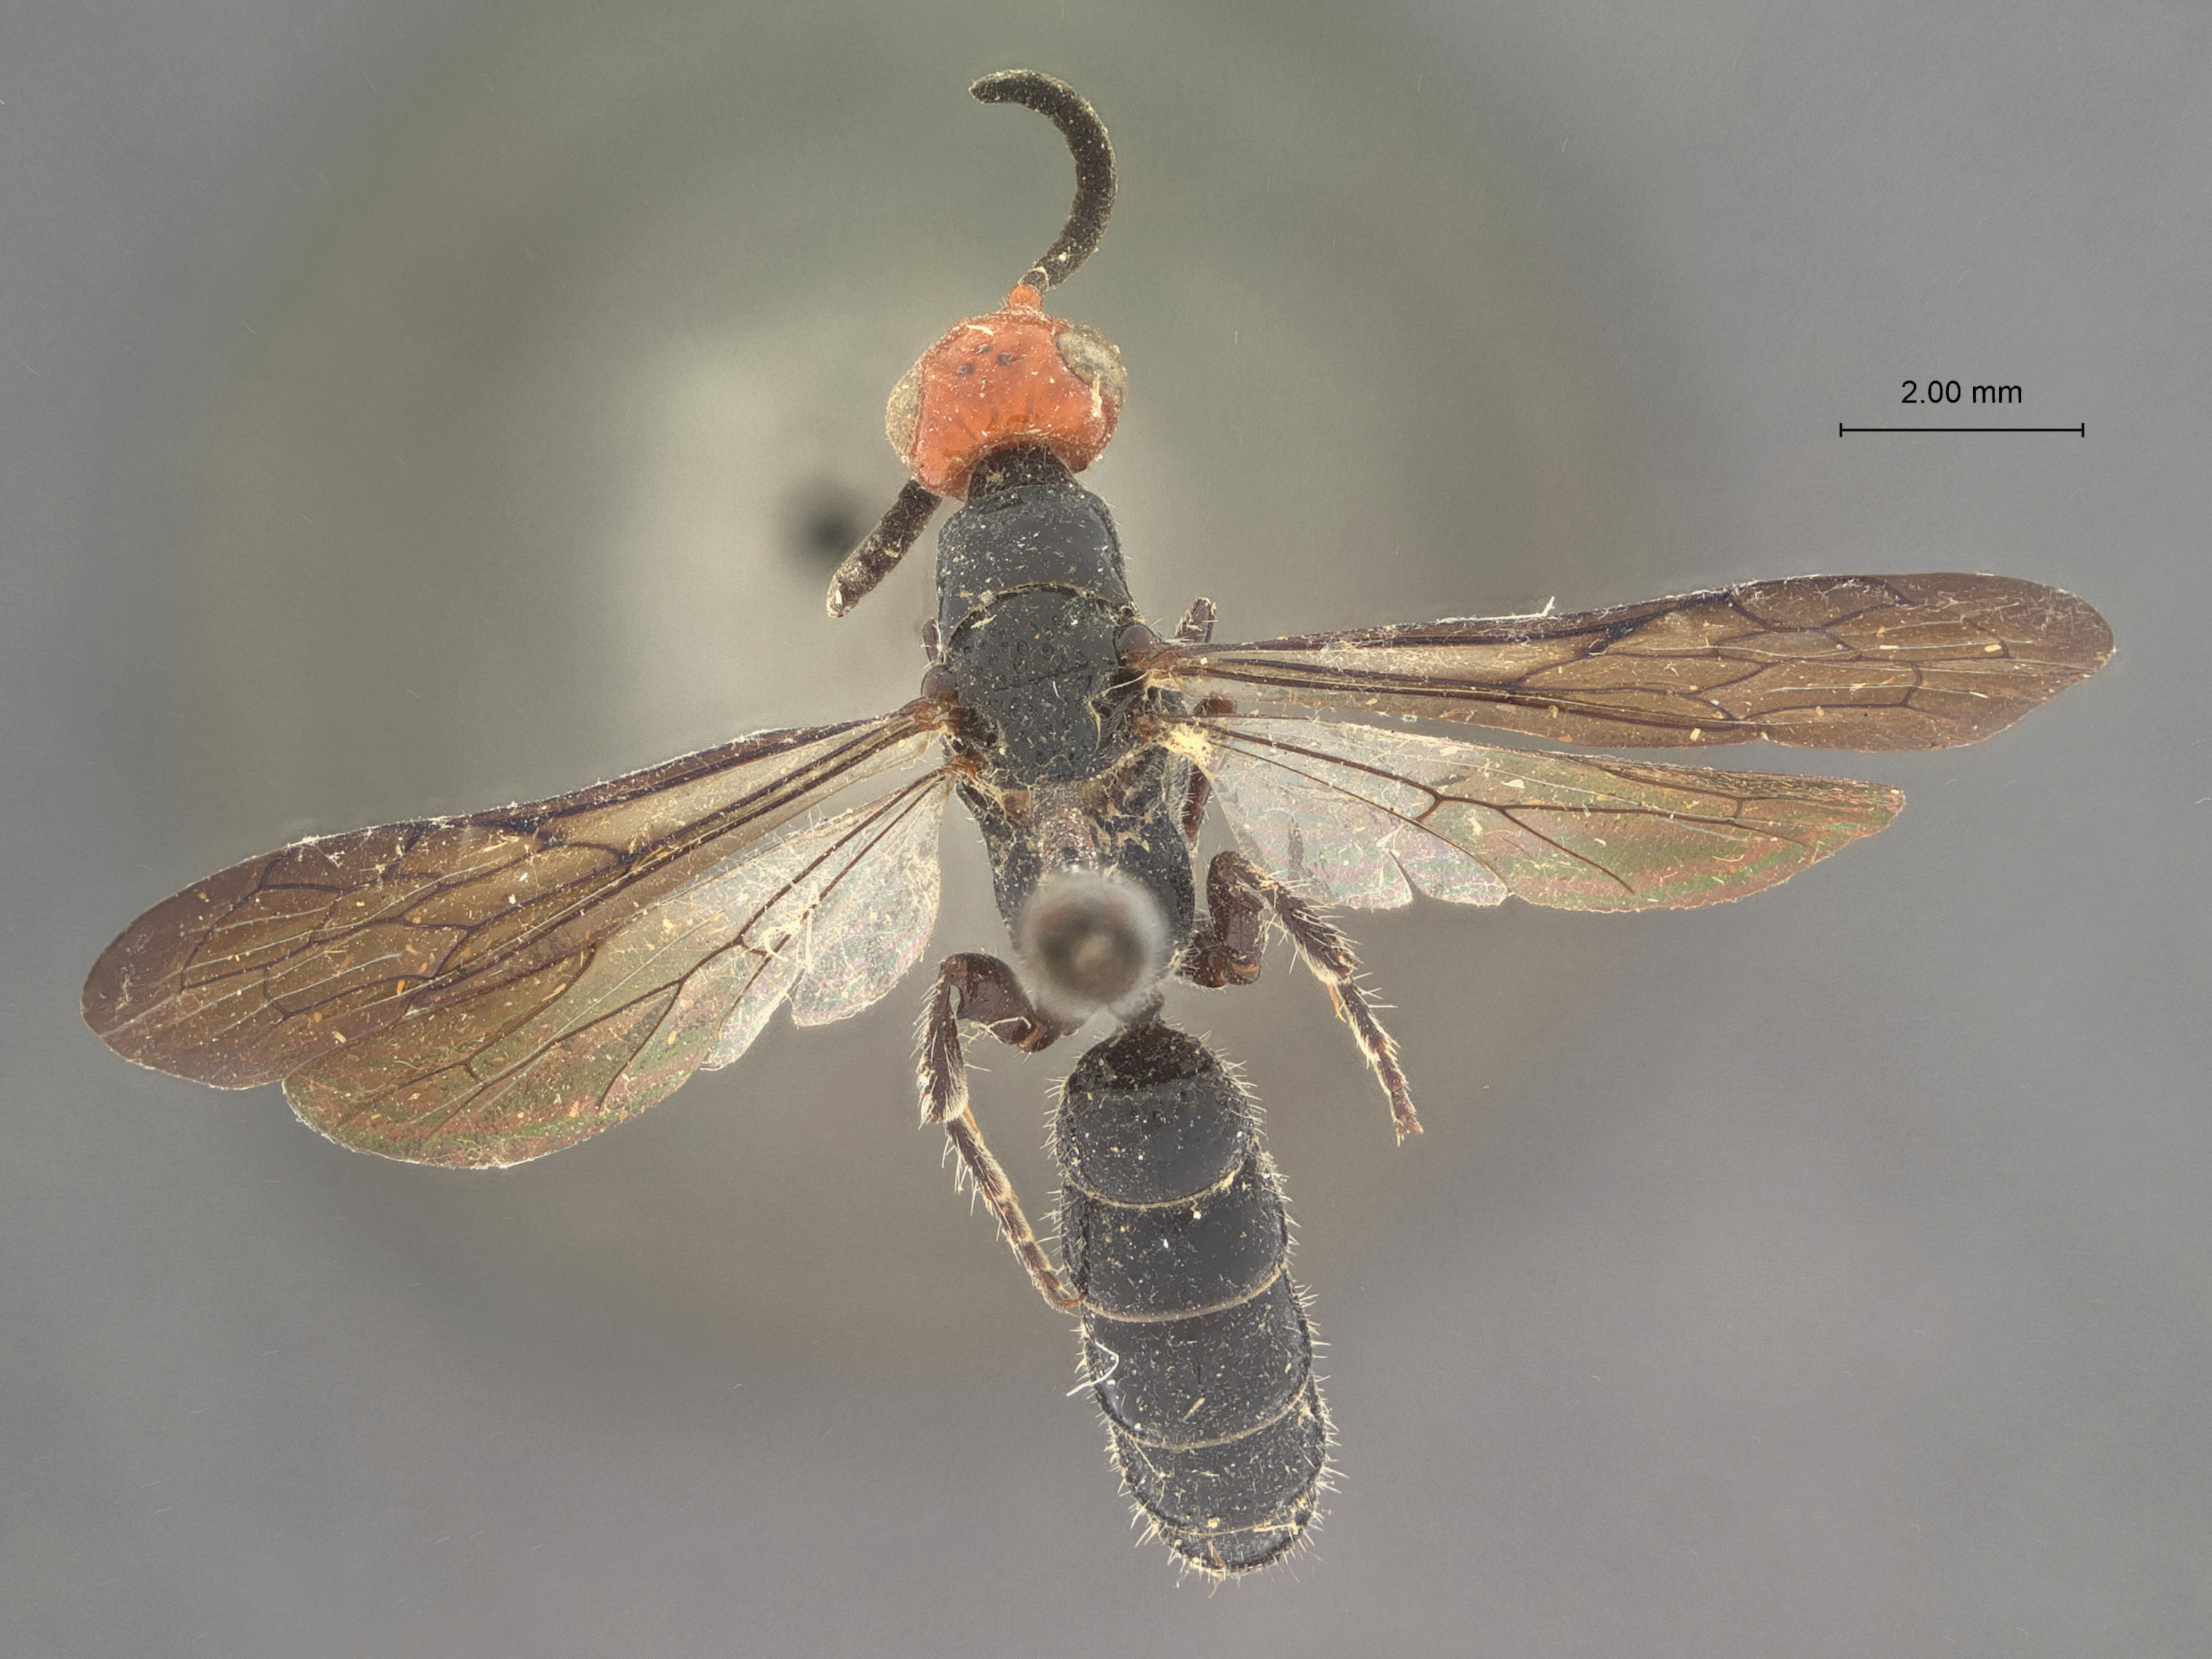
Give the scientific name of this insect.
Hylomesa bakeri
